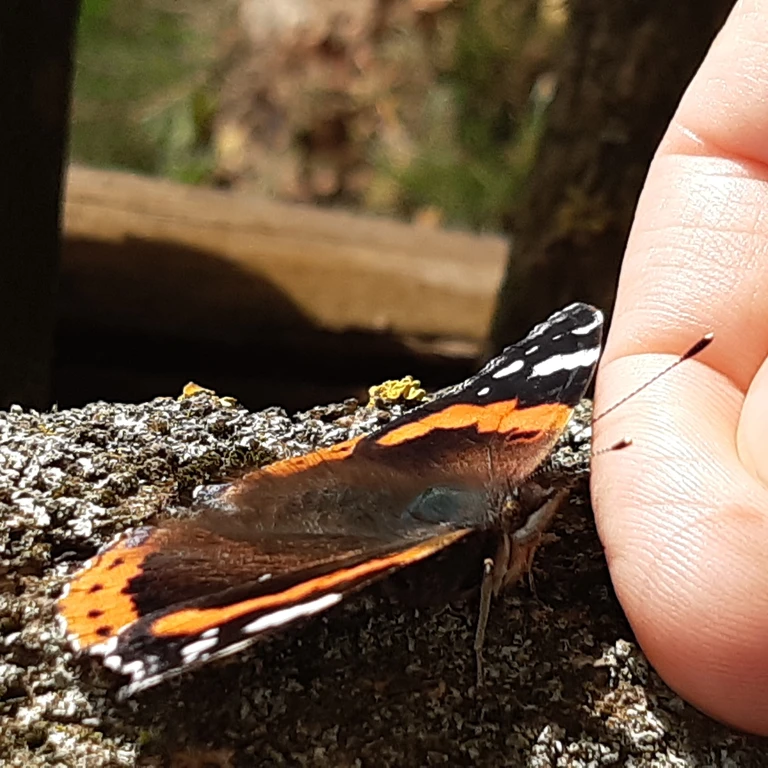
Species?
Vanessa atalanta
